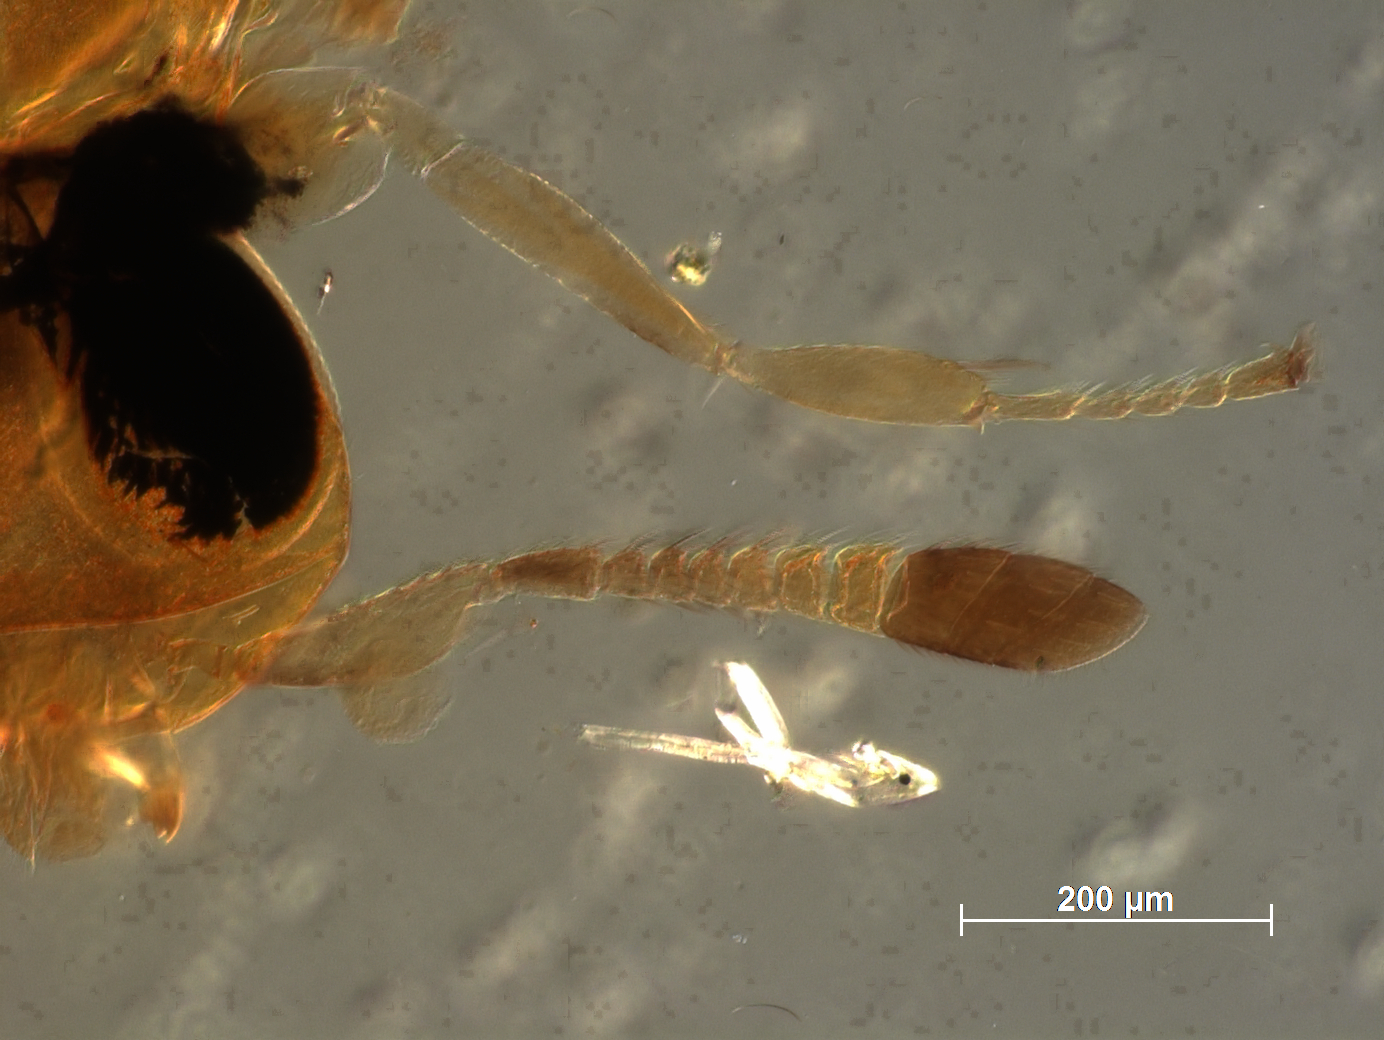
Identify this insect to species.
Cheiloneurus pulvinariae
